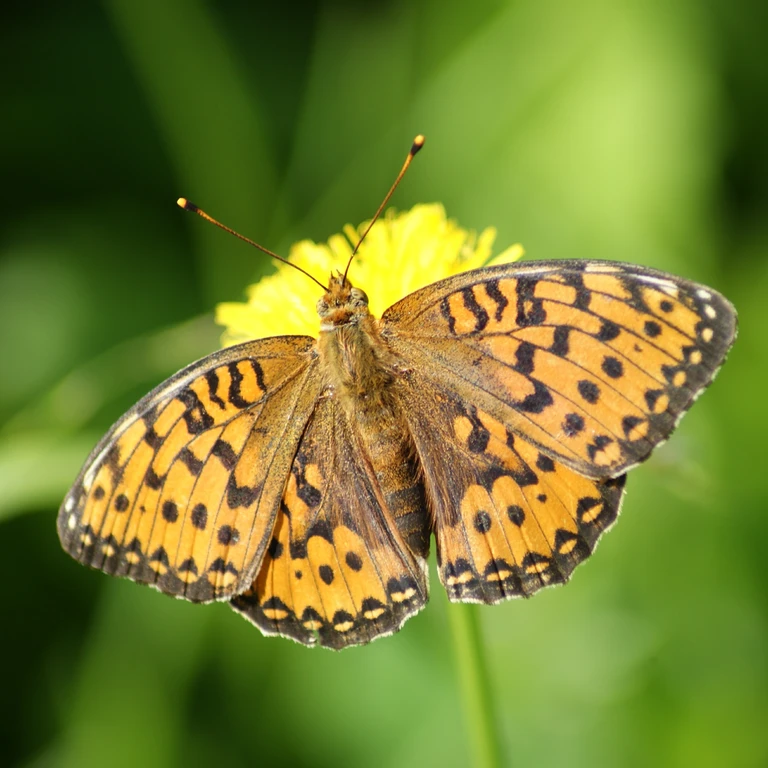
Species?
Speyeria aglaja
